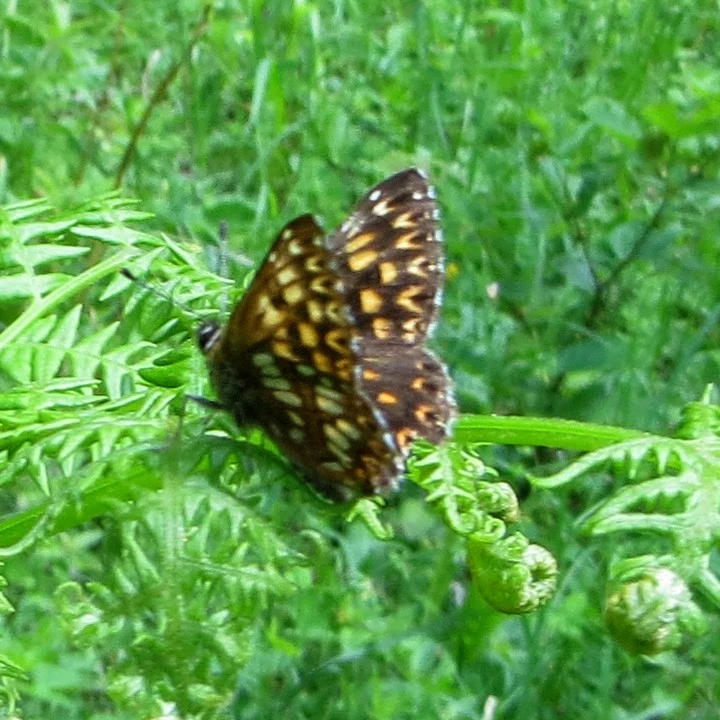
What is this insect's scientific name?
Hamearis lucina
